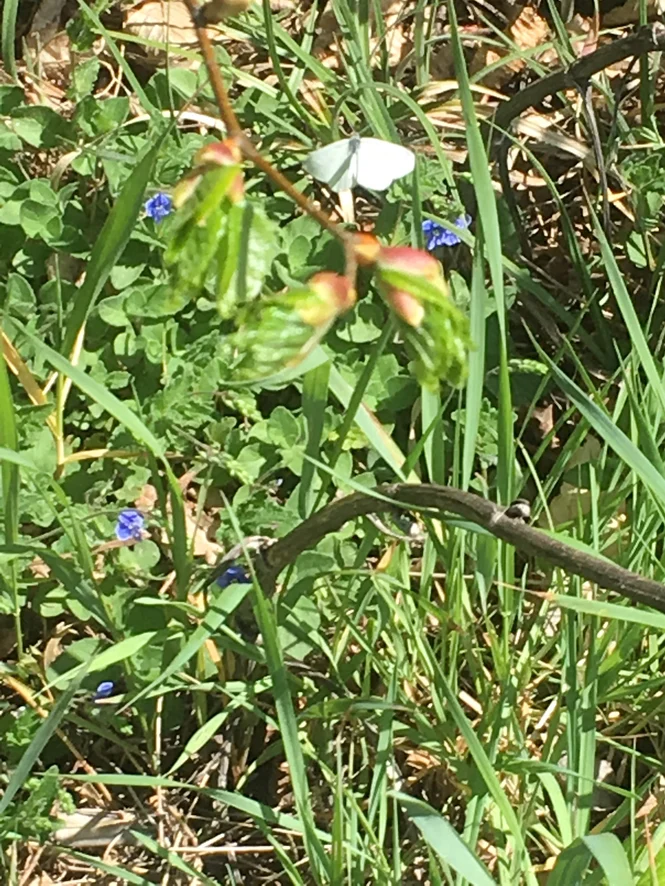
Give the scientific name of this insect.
Leptidea sinapis/juvernica
